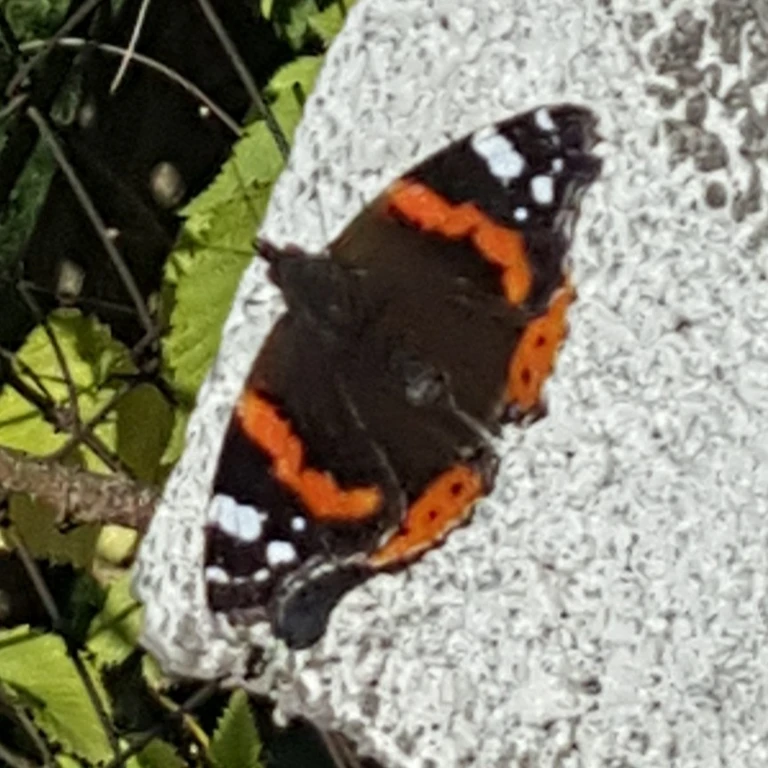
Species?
Vanessa atalanta
